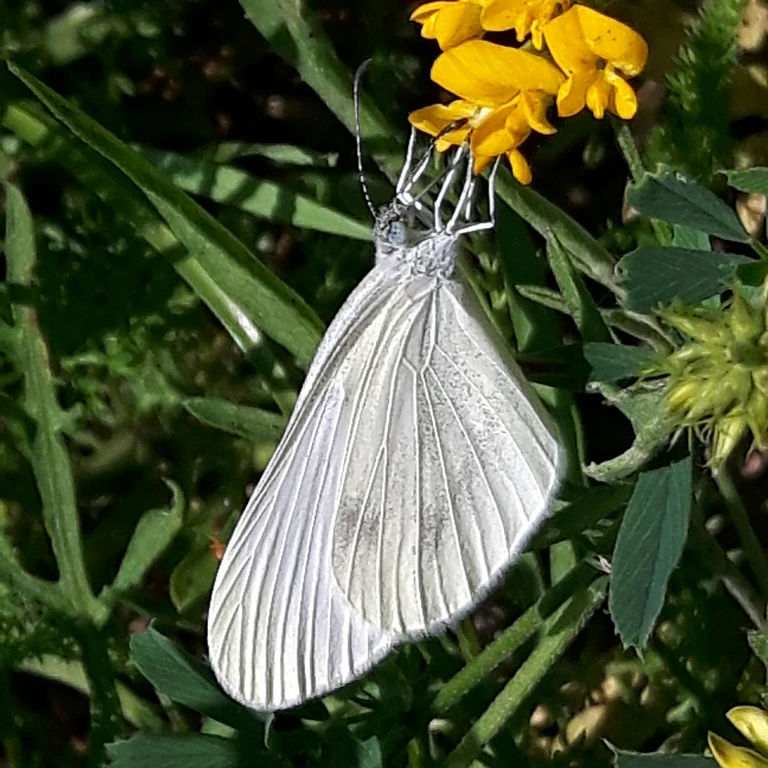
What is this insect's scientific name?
Leptidea sinapis/juvernica
